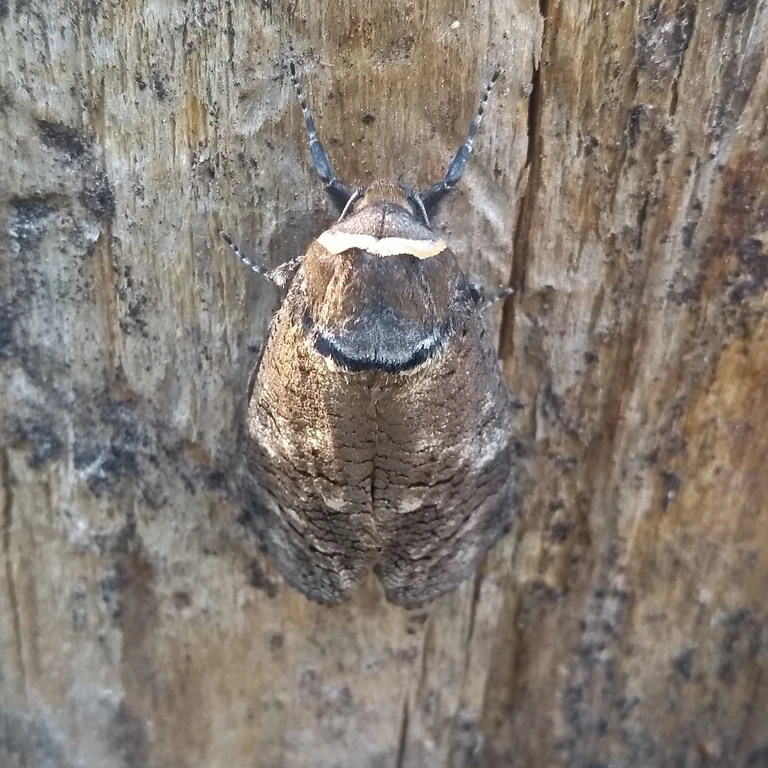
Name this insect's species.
Cossus cossus
